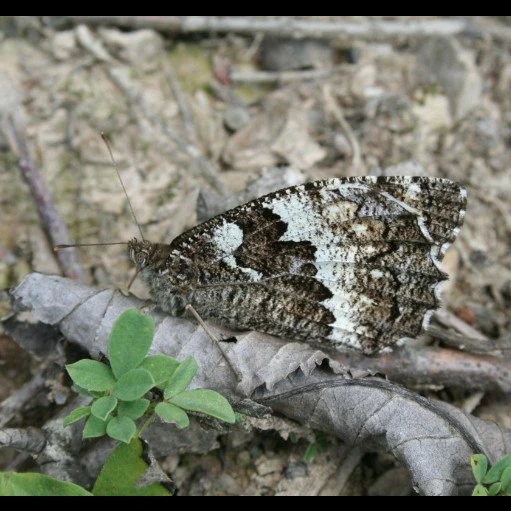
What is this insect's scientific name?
Brintesia circe
